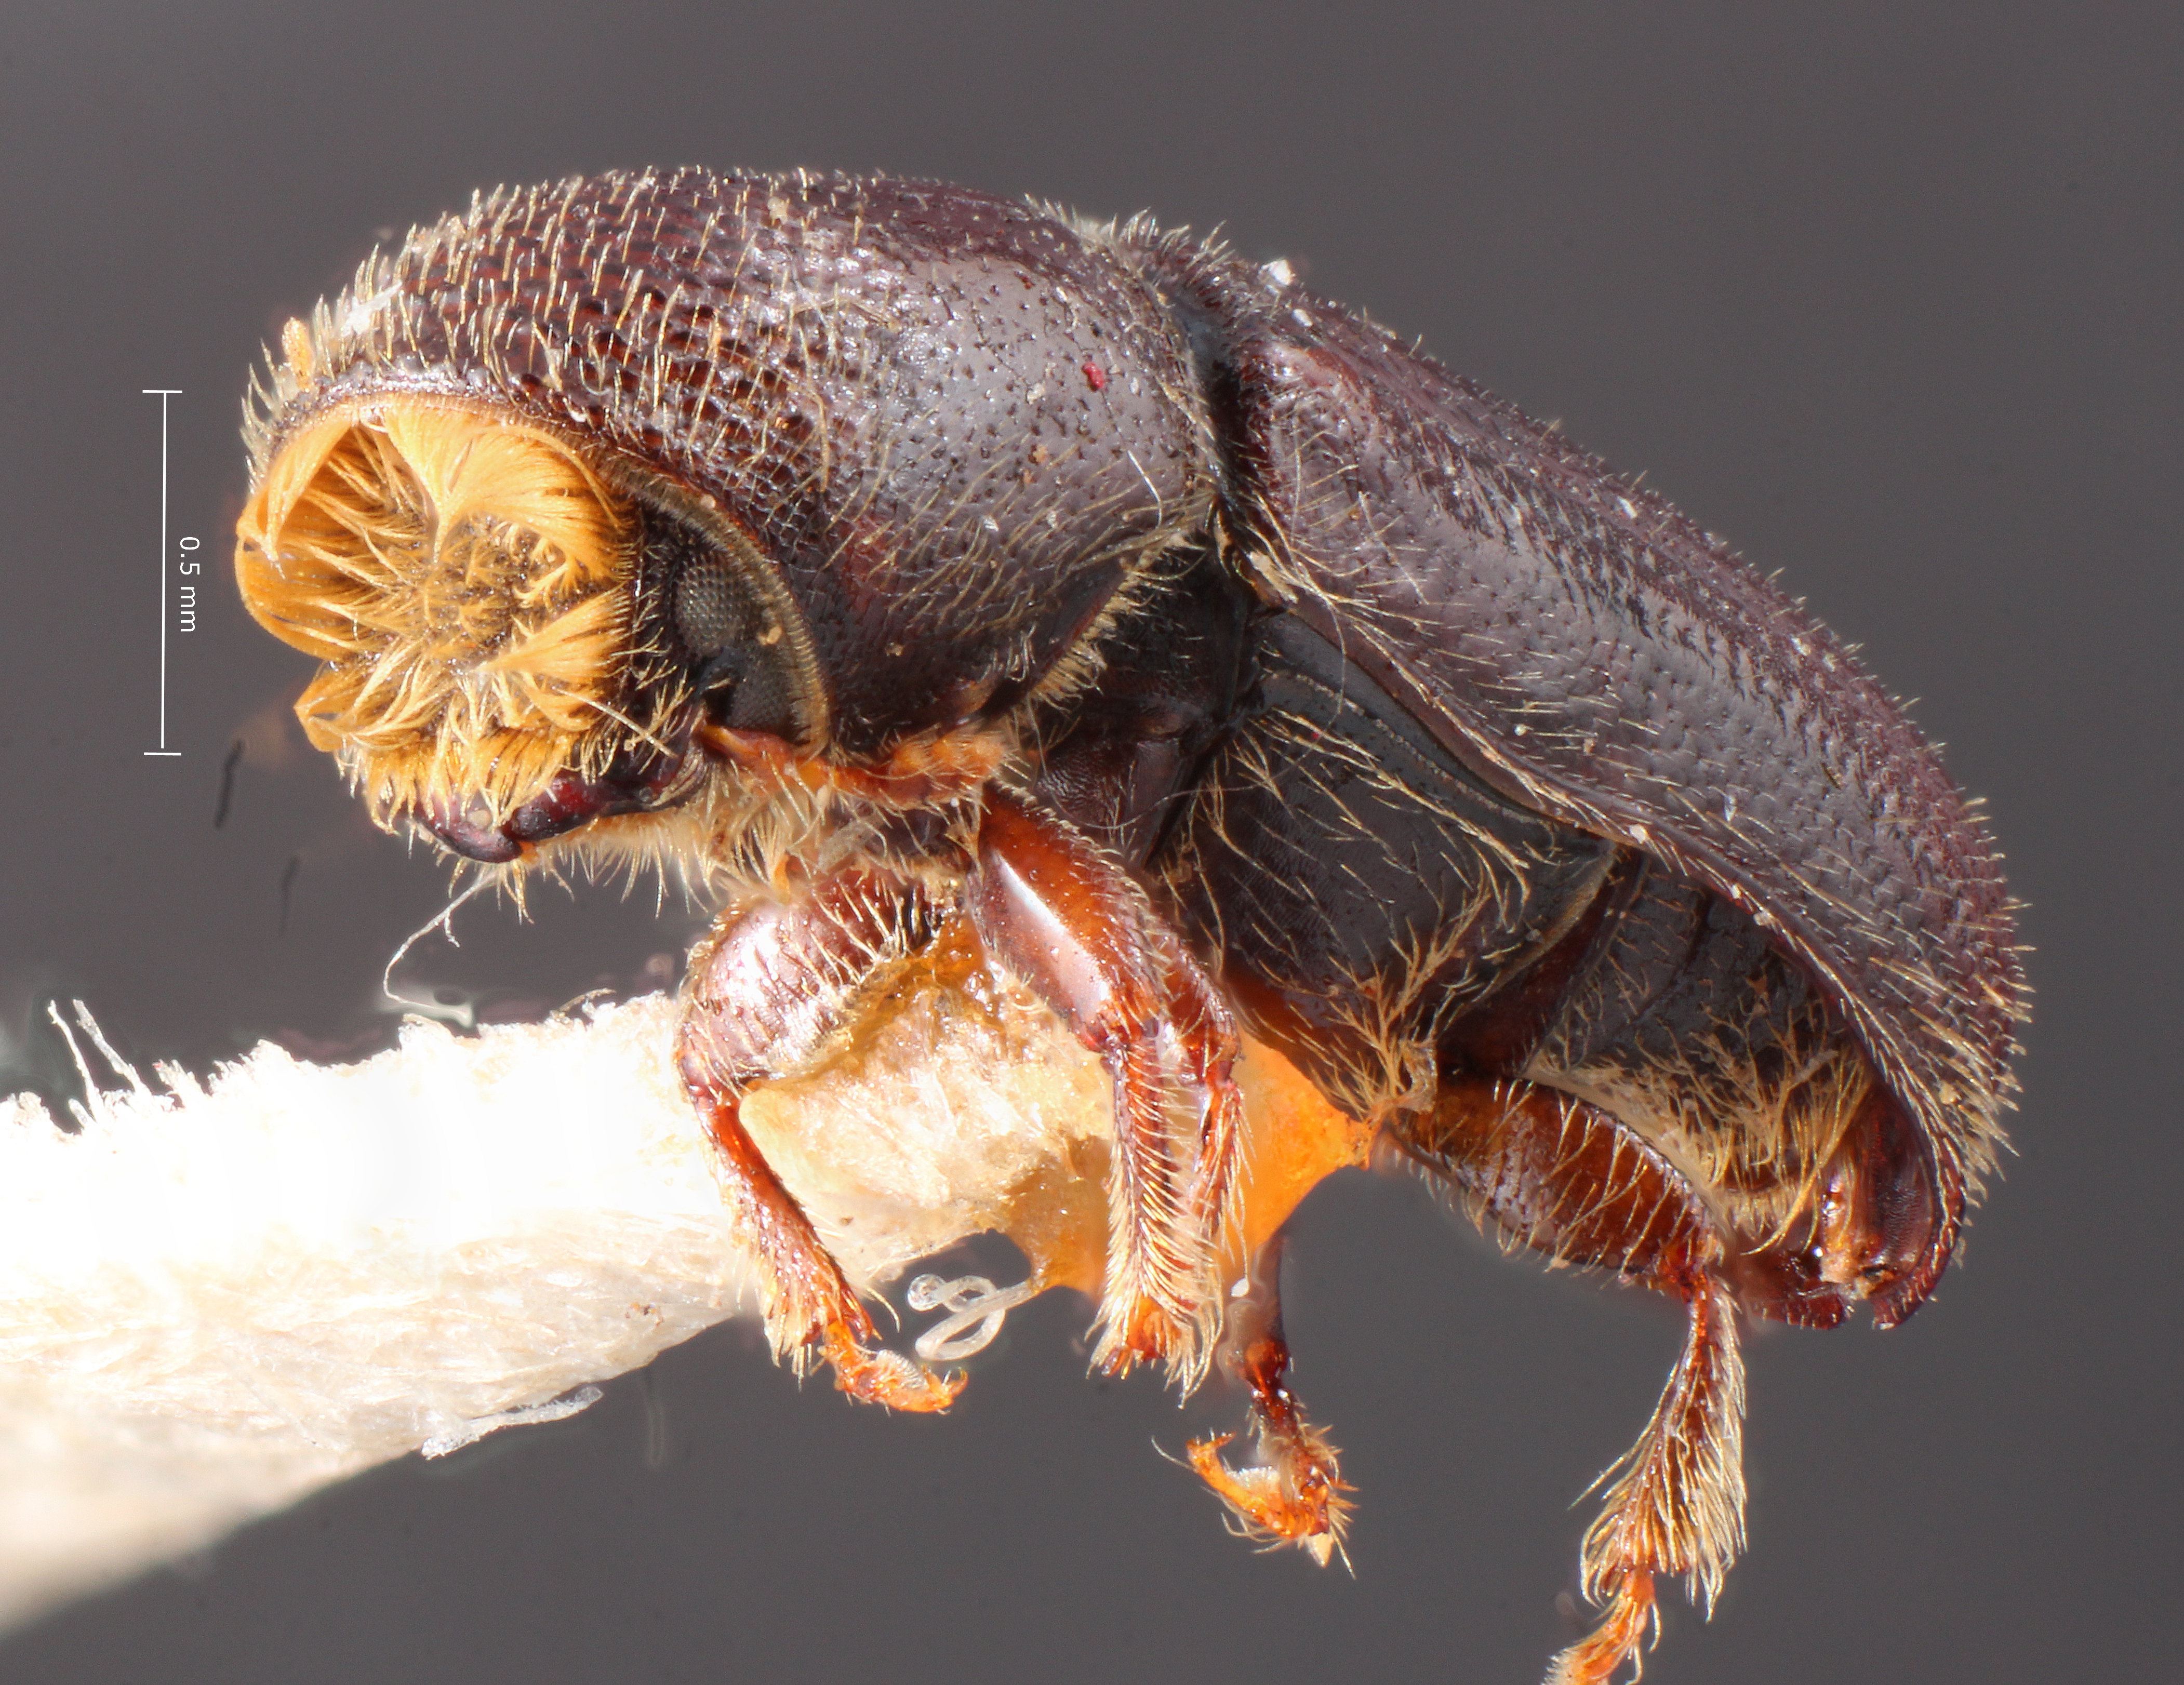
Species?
Pityophthorus ingens
